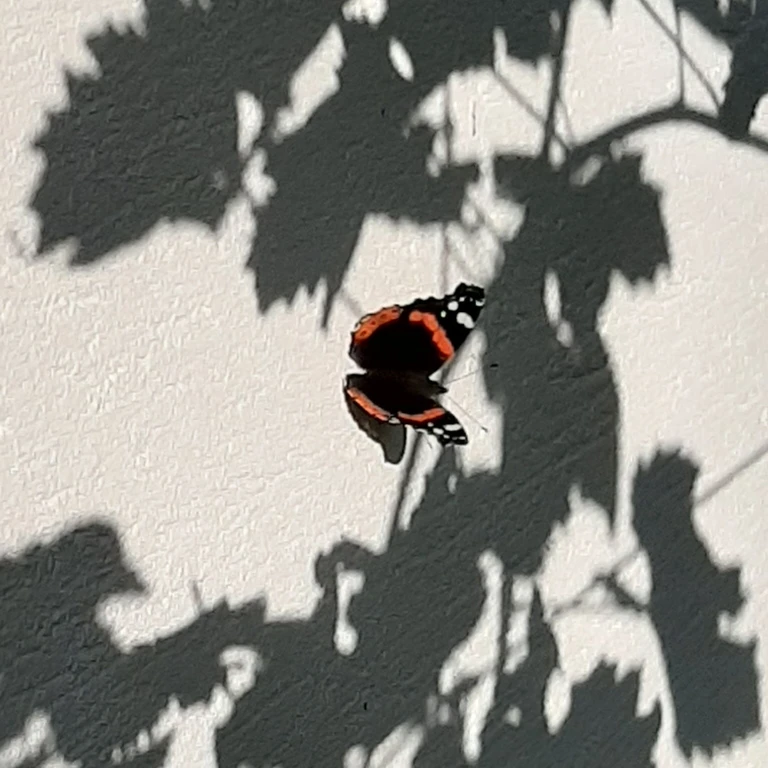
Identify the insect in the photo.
Vanessa atalanta
